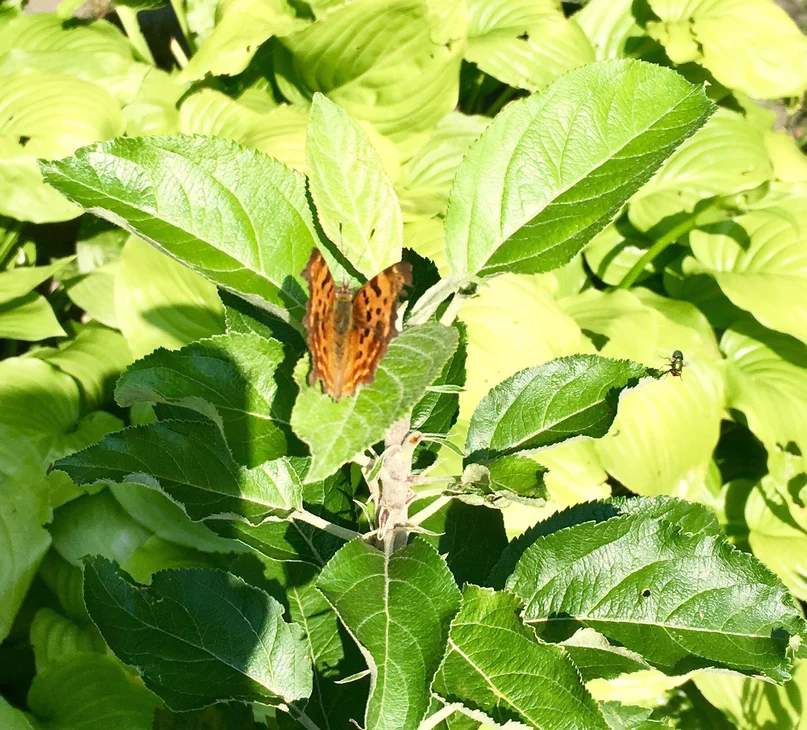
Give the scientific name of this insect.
Polygonia c-album
